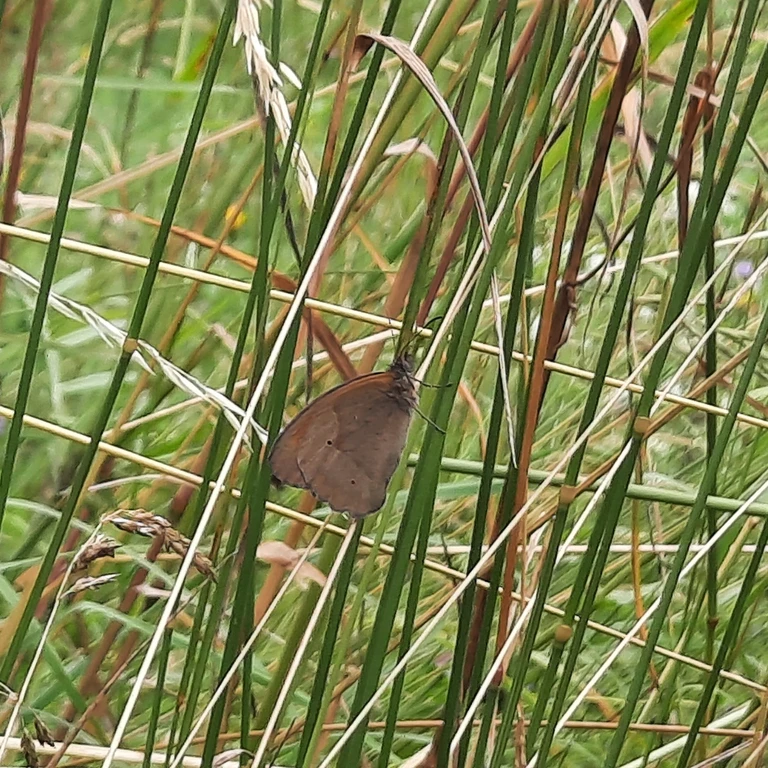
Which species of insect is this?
Maniola jurtina
